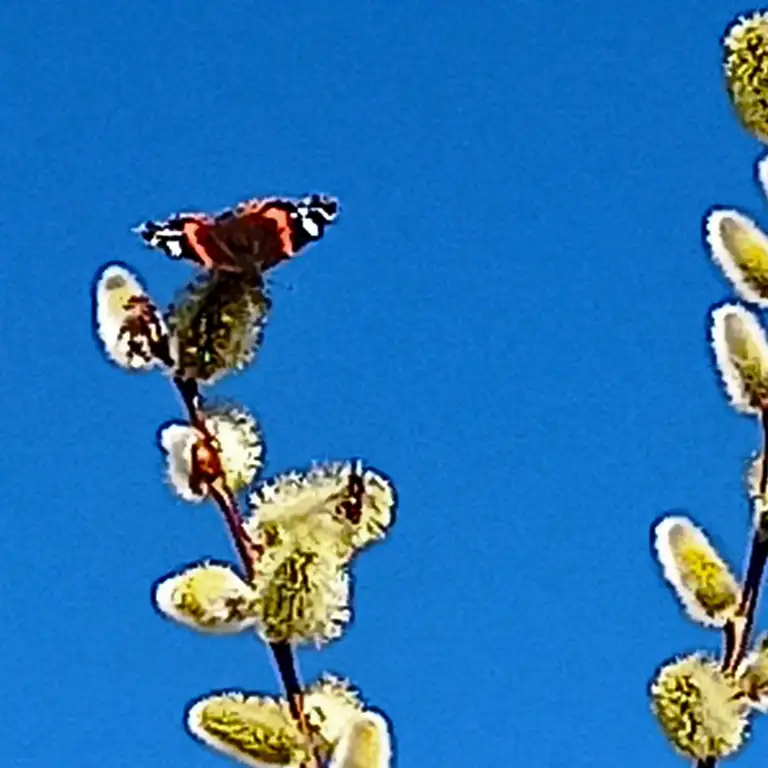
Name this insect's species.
Vanessa atalanta
